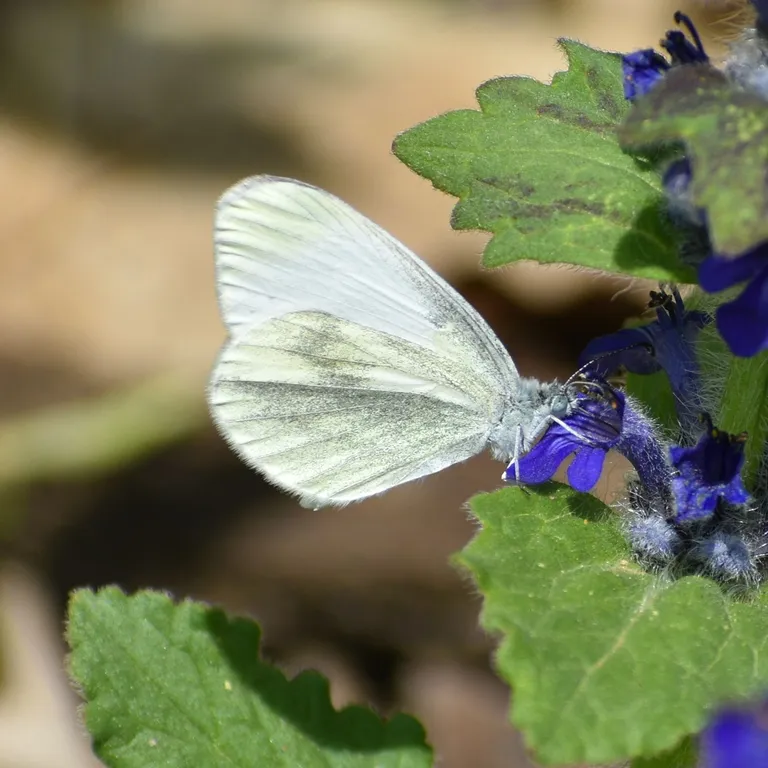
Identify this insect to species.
Leptidea sinapis/juvernica
